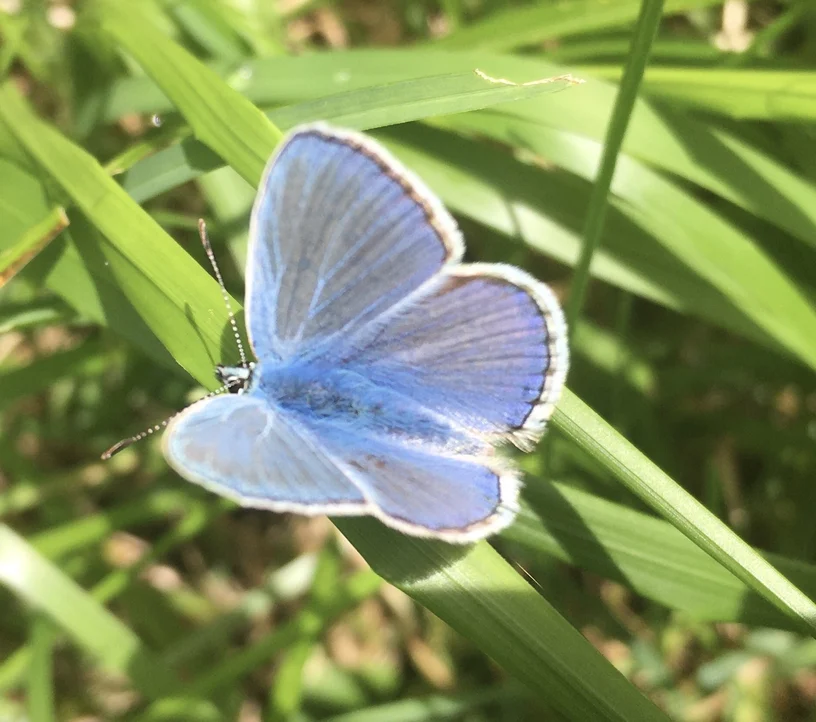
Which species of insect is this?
Polyommatus icarus
